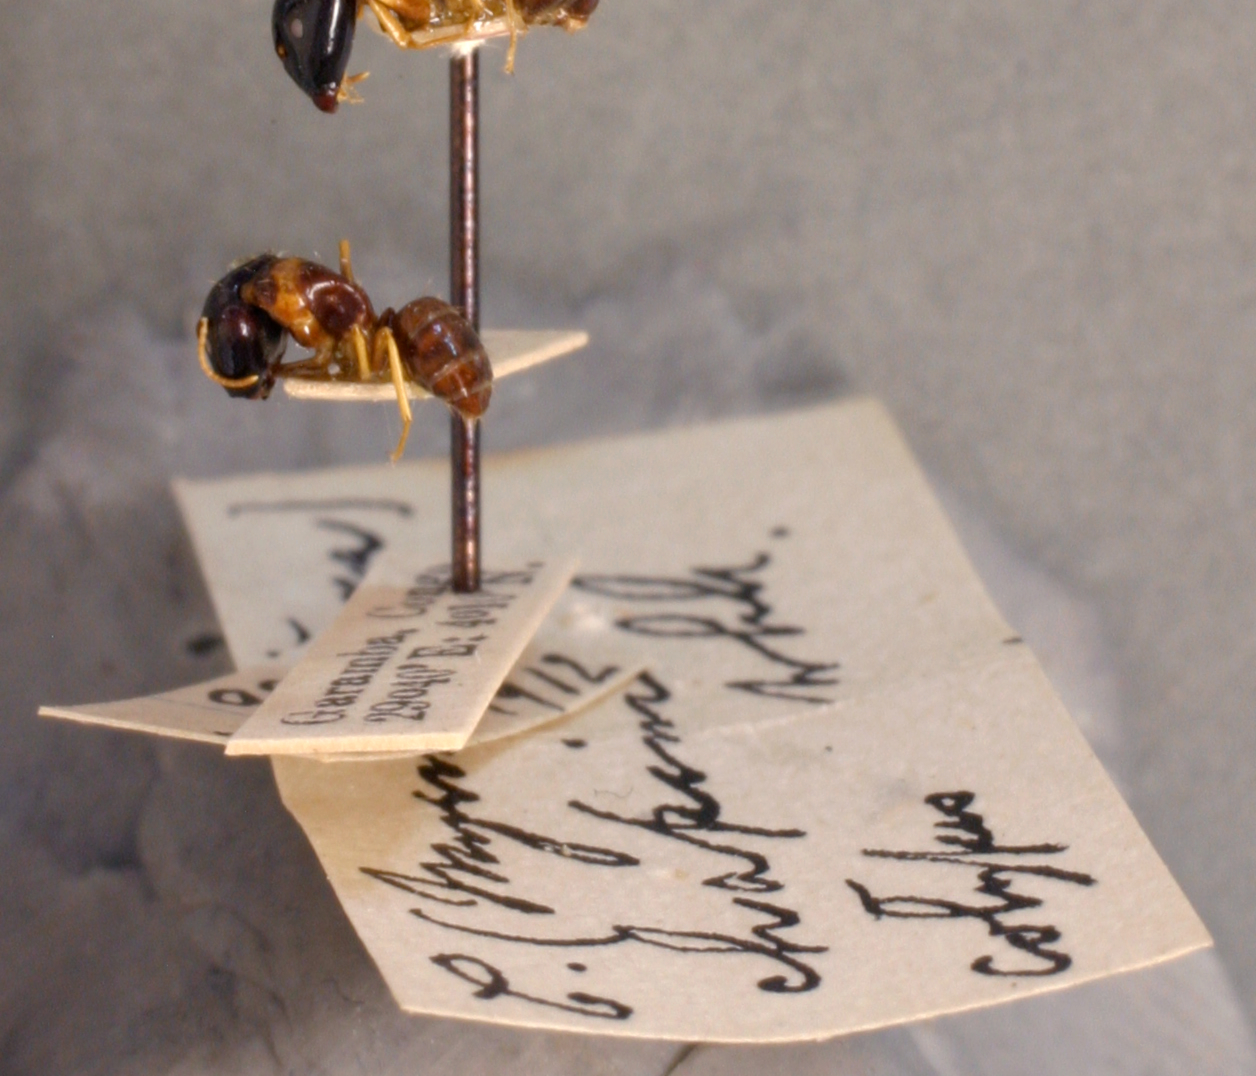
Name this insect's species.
Camponotus chapini
